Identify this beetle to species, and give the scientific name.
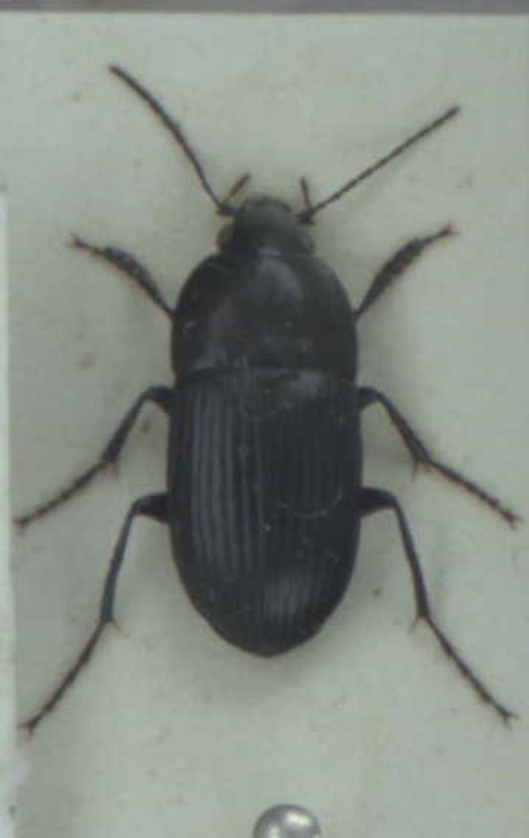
Oodes helopioides
